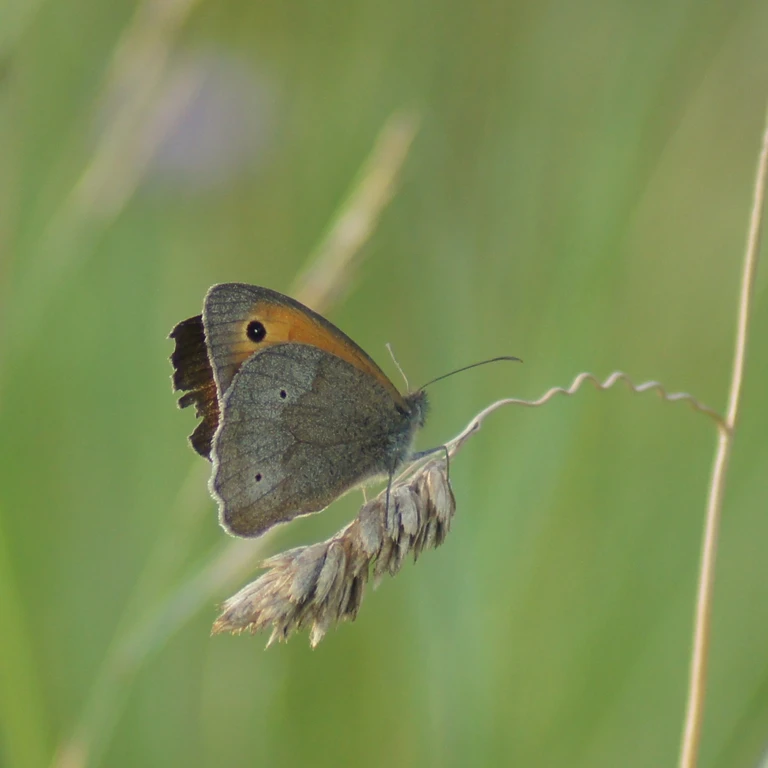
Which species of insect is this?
Maniola jurtina
